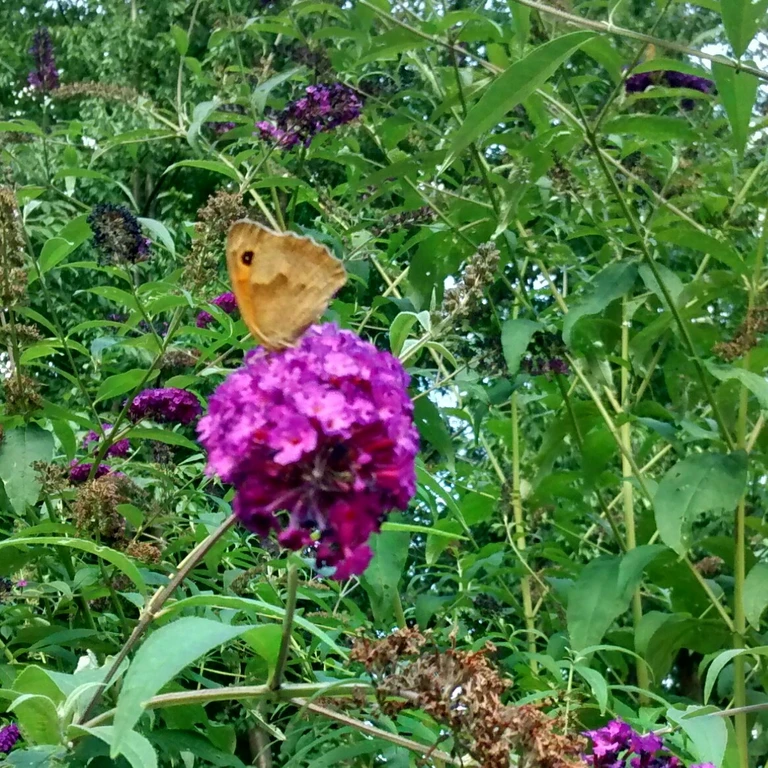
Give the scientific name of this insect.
Maniola jurtina
